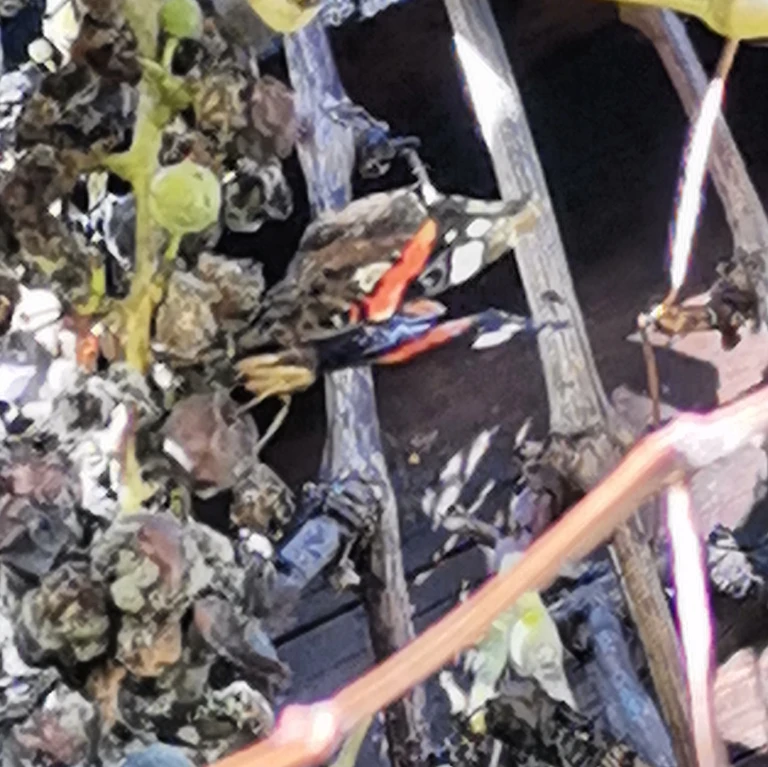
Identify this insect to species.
Vanessa atalanta
